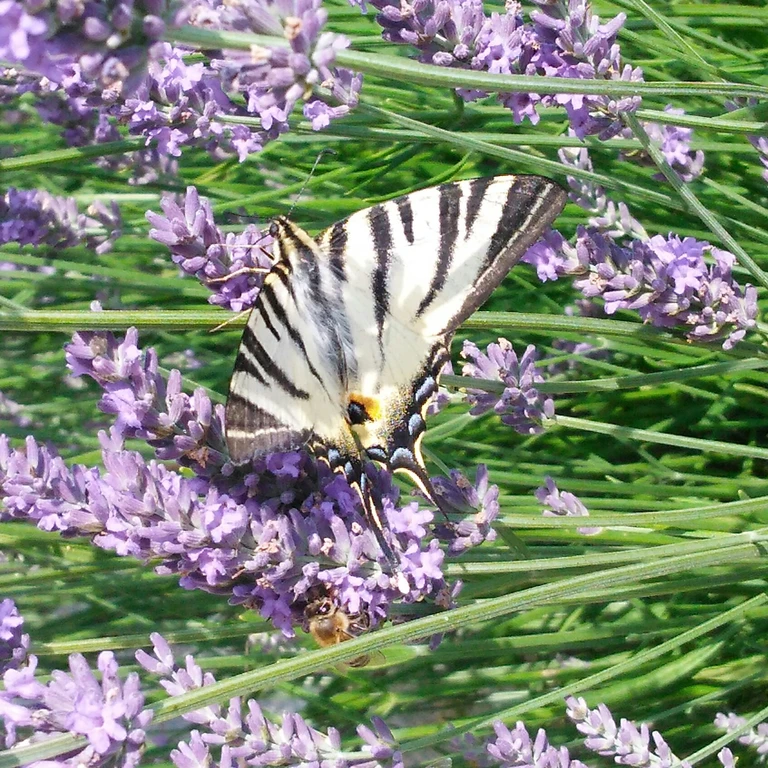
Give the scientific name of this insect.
Iphiclides podalirius
